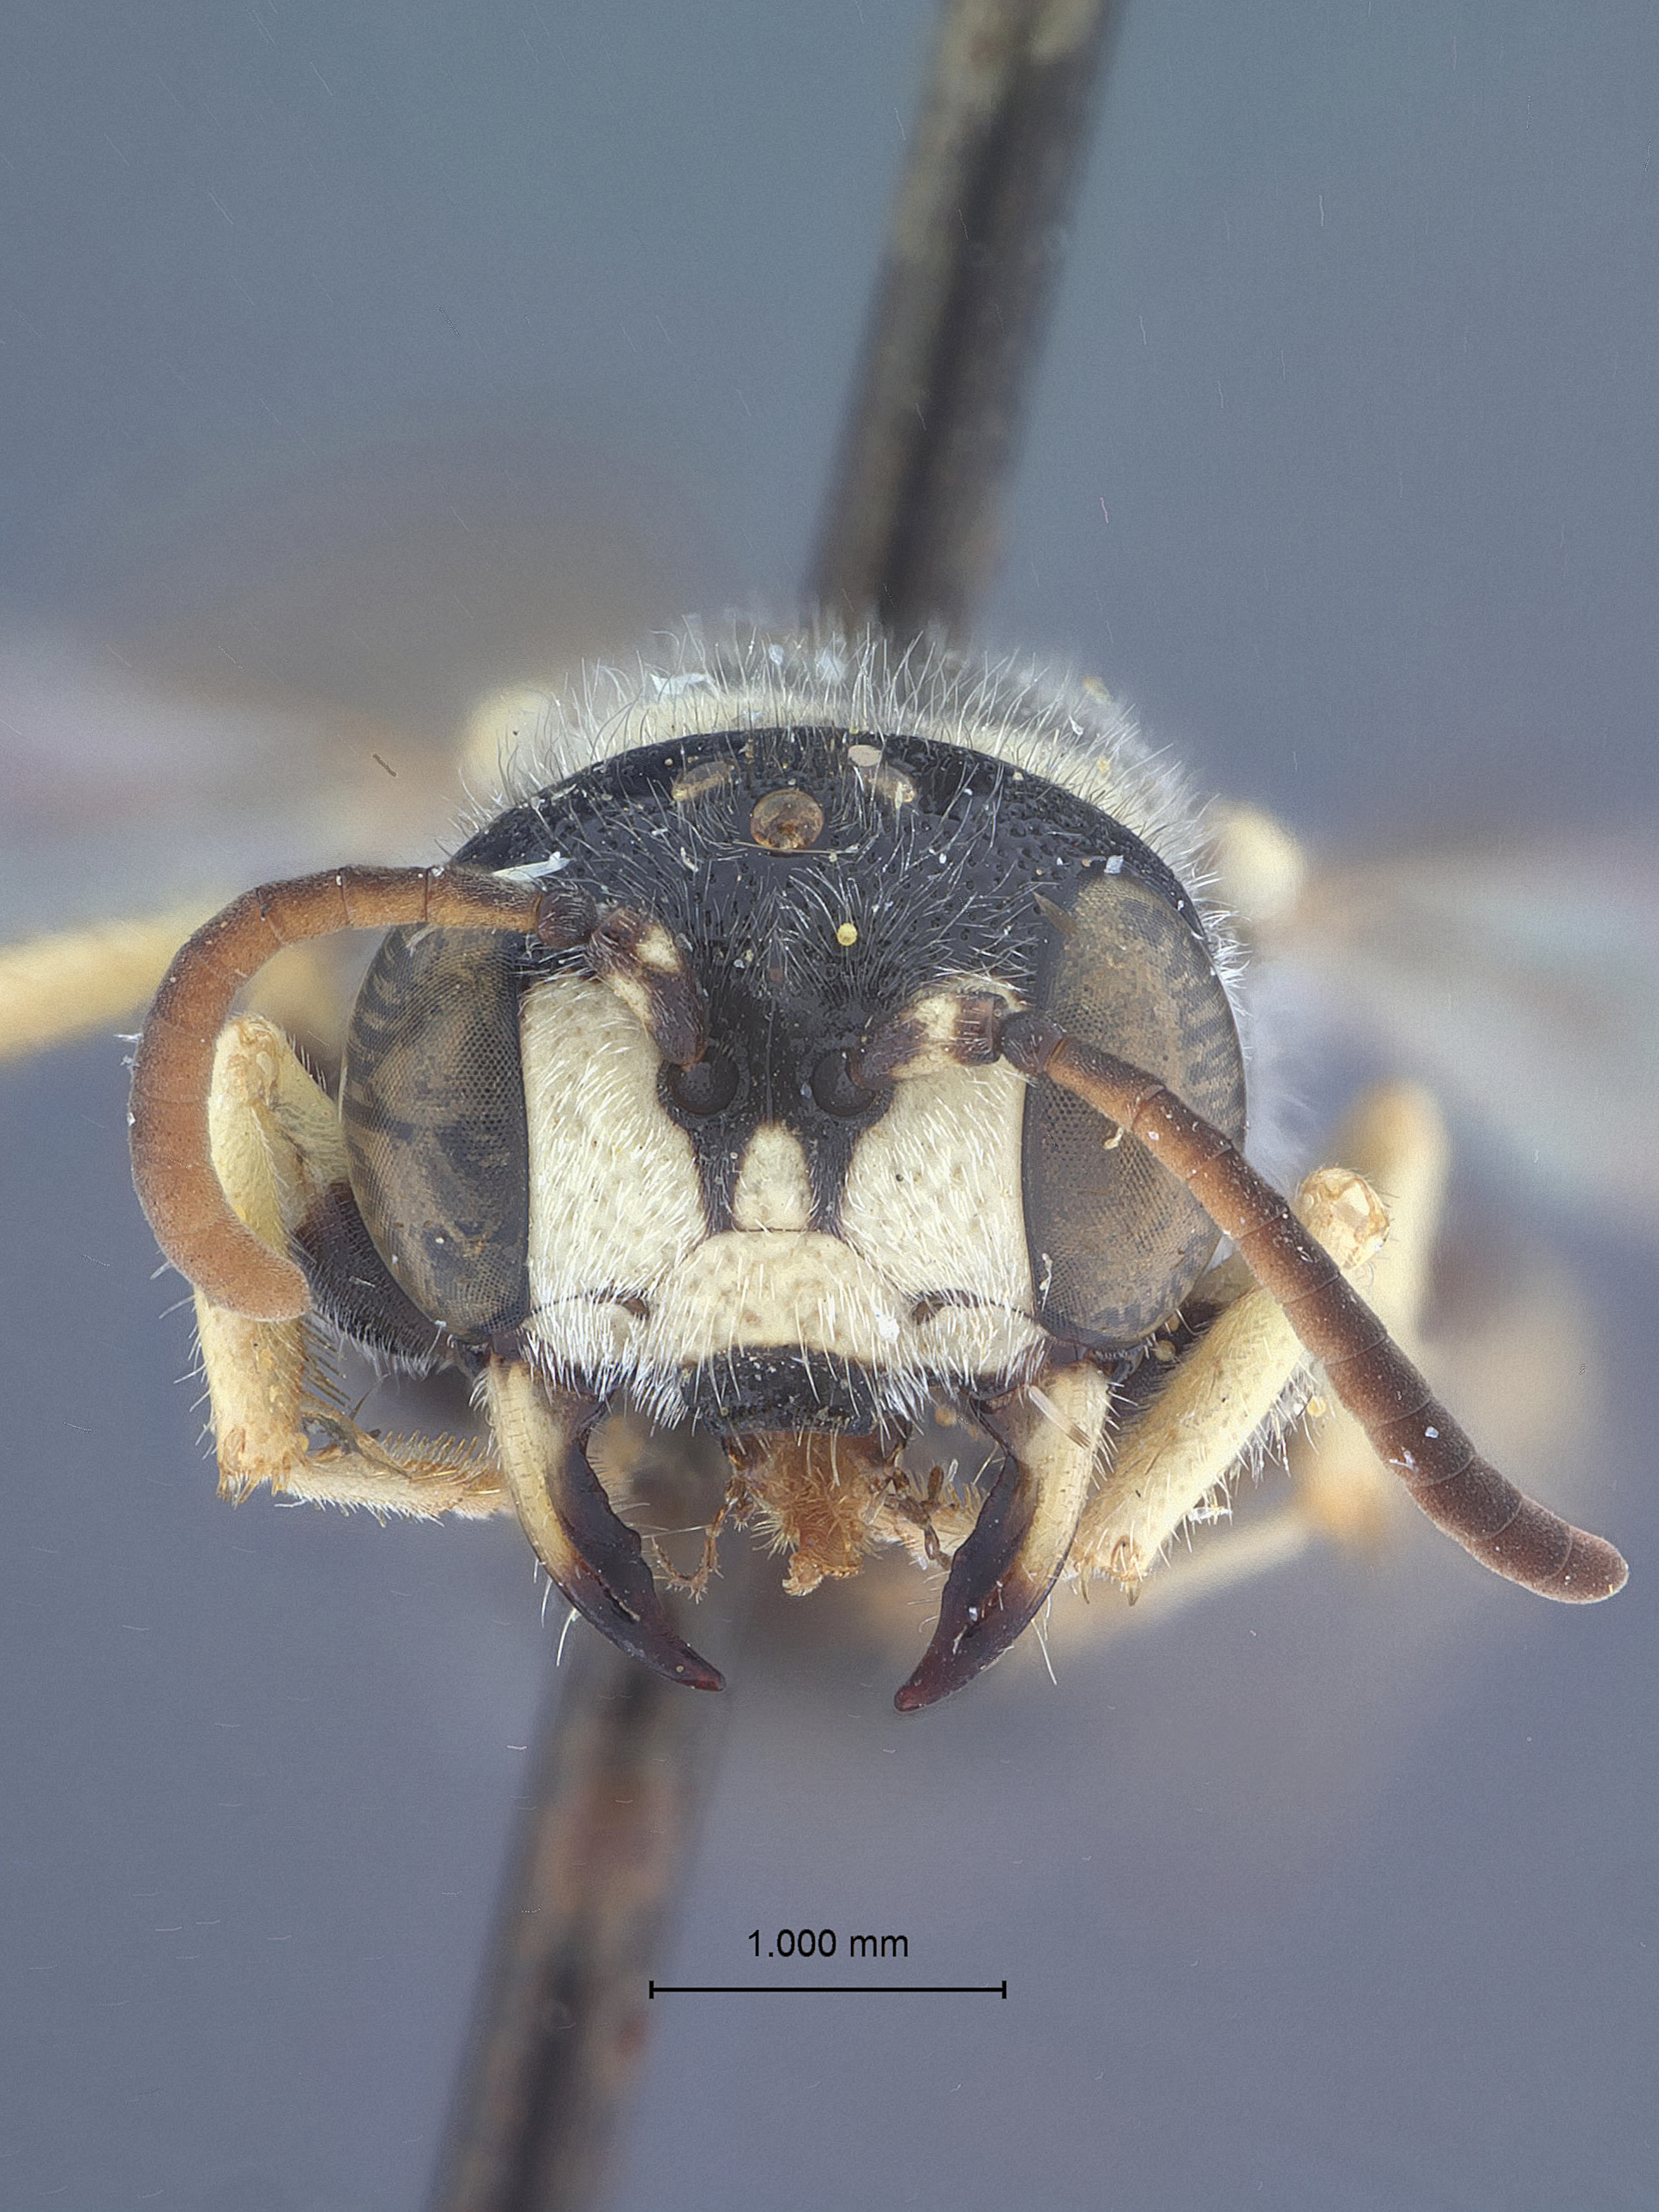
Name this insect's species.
Eucerceris poculum
